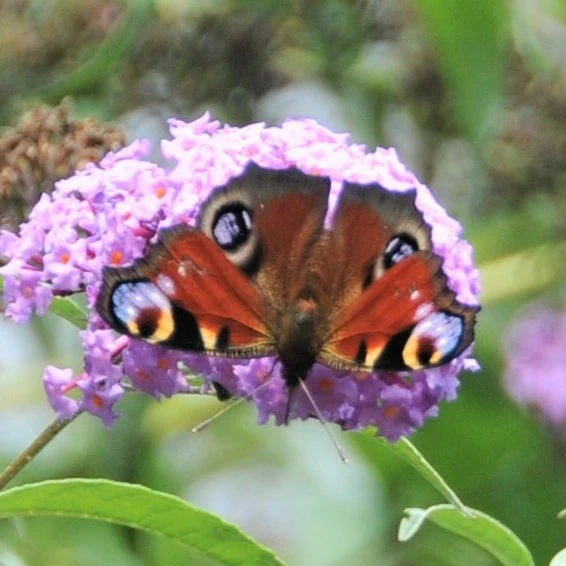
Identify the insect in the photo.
Aglais io
